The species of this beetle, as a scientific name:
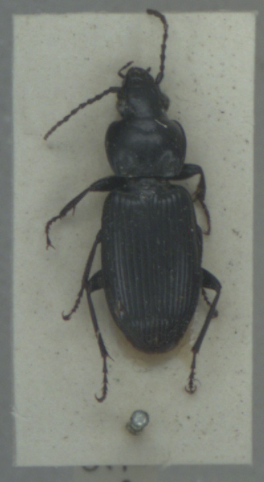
Pterostichus nigrita
